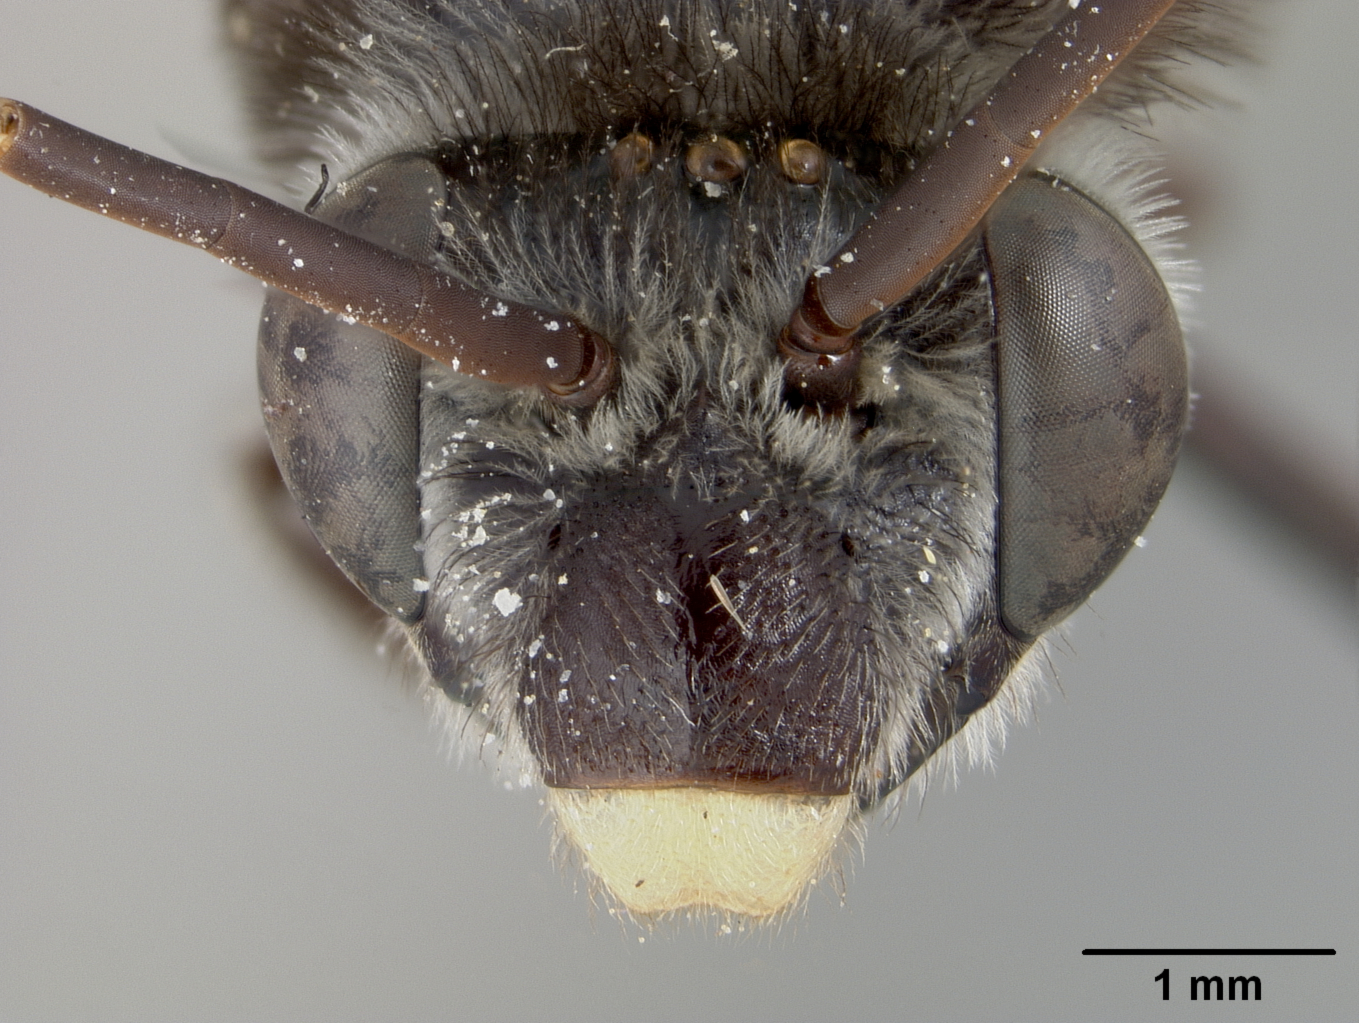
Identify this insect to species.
Thygater zamoranica
